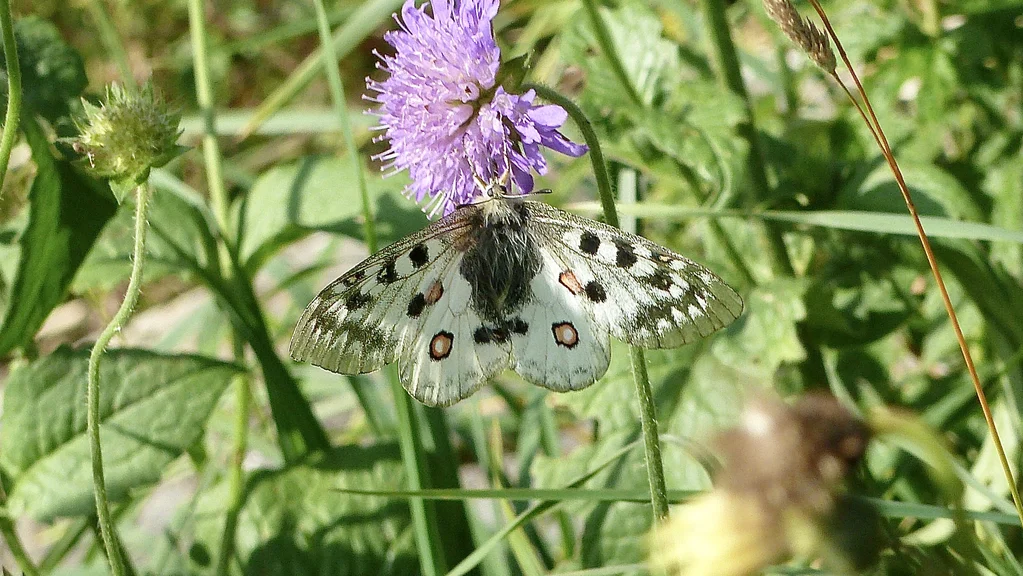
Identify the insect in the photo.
Parnassius phoebus
